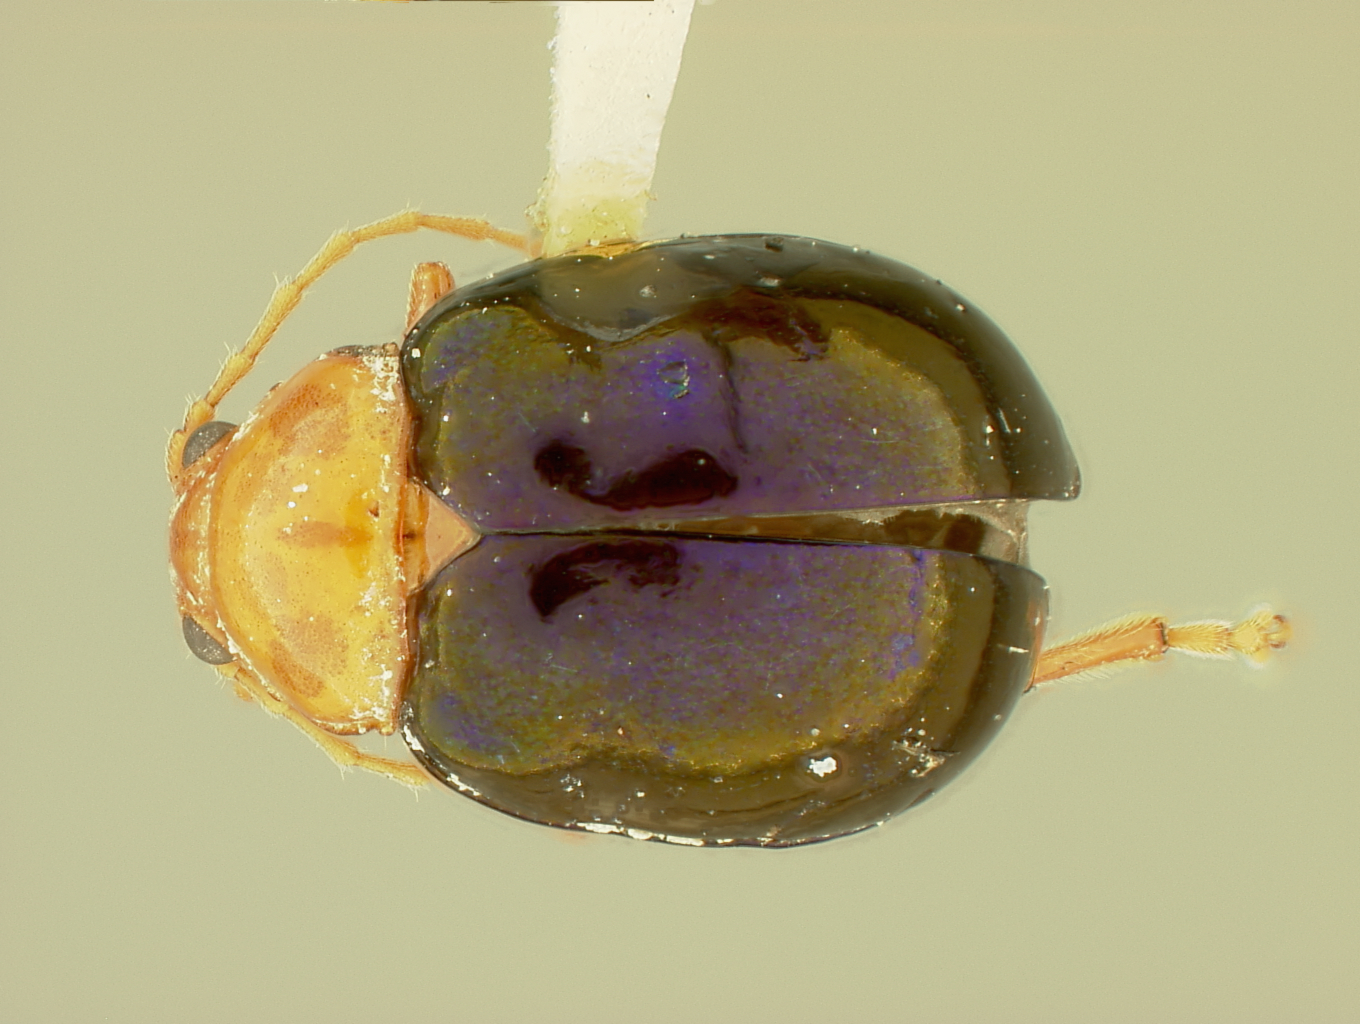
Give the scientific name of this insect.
Homoschema obesum
